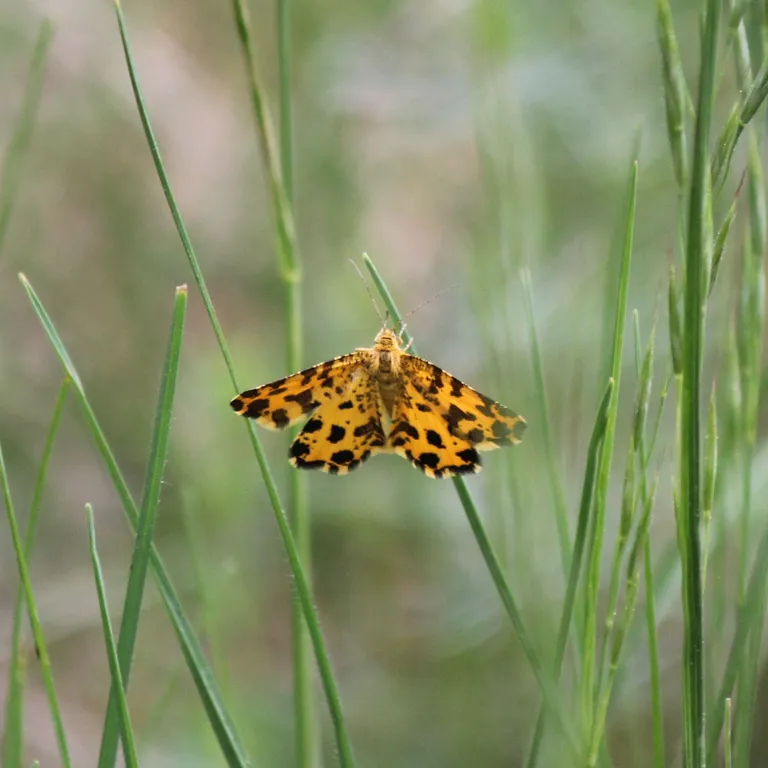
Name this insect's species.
Pseudopanthera macularia
